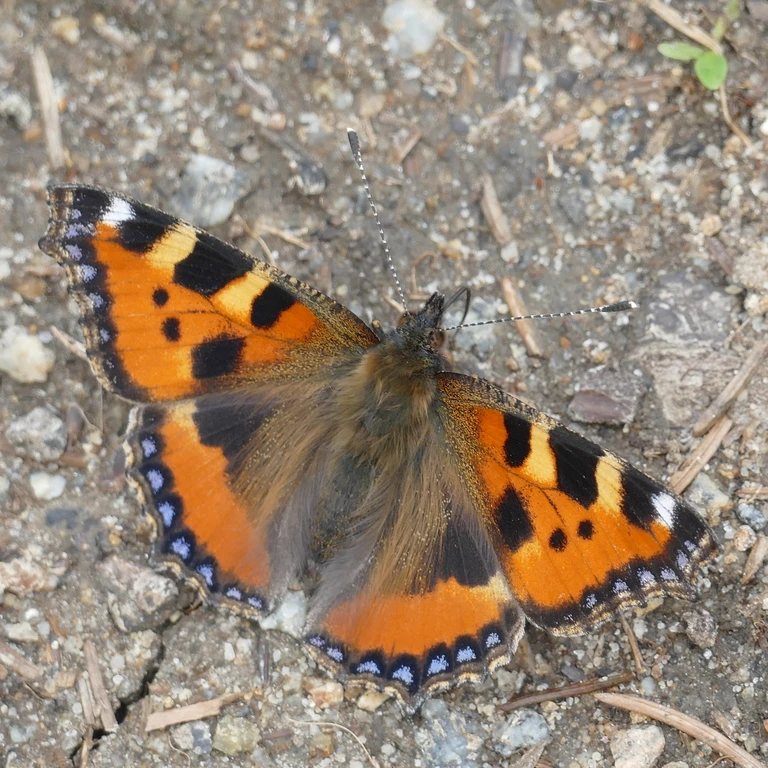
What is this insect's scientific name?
Aglais urticae
